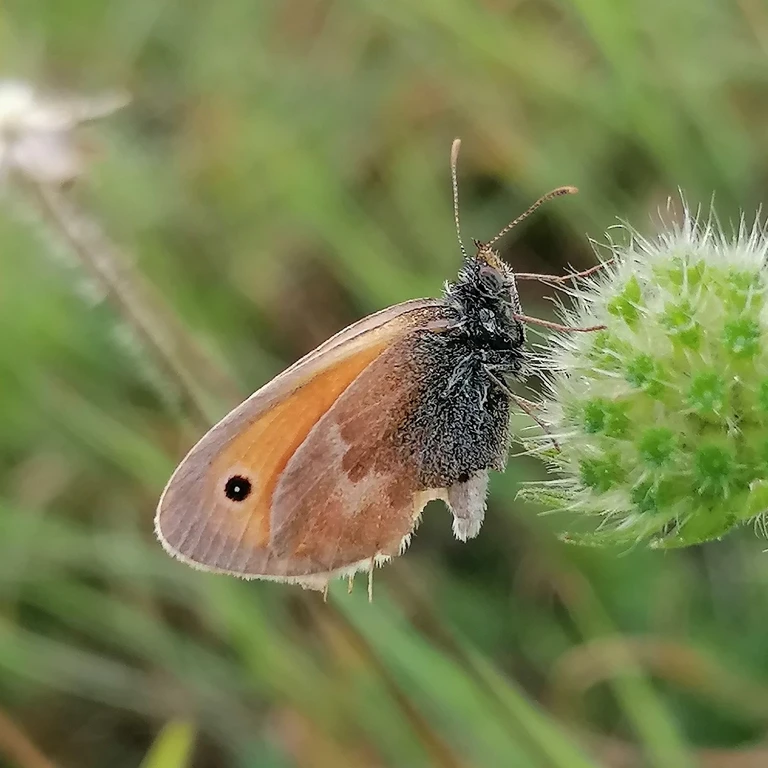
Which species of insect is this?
Coenonympha pamphilus
